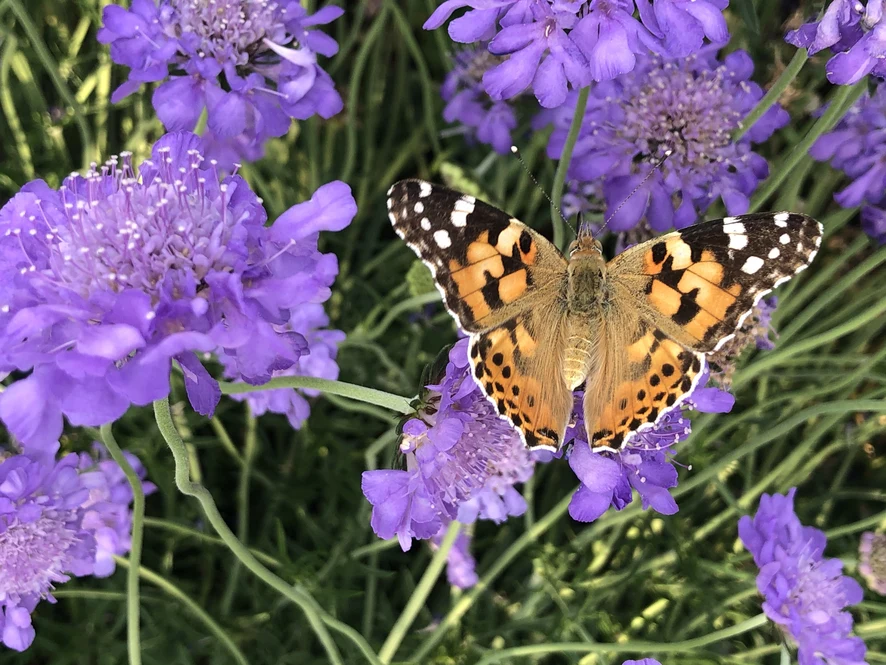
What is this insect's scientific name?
Vanessa cardui
